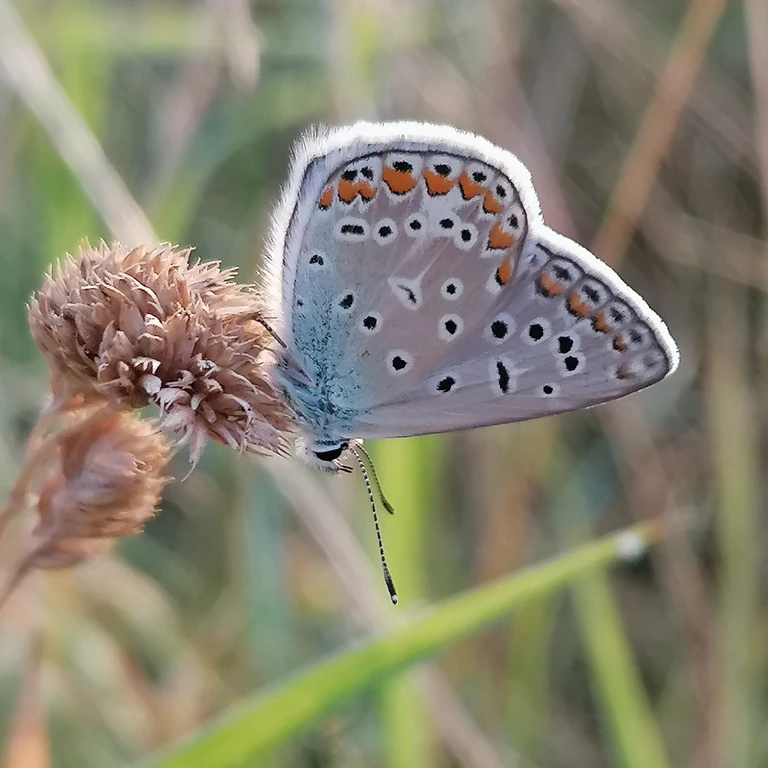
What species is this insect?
Polyommatus icarus
